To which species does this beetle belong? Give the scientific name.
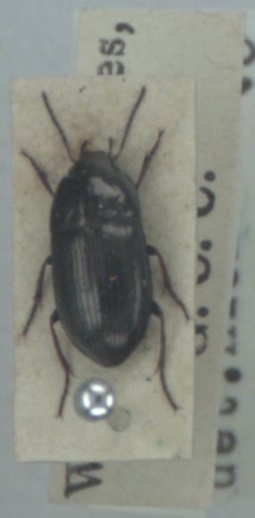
Amara communis
